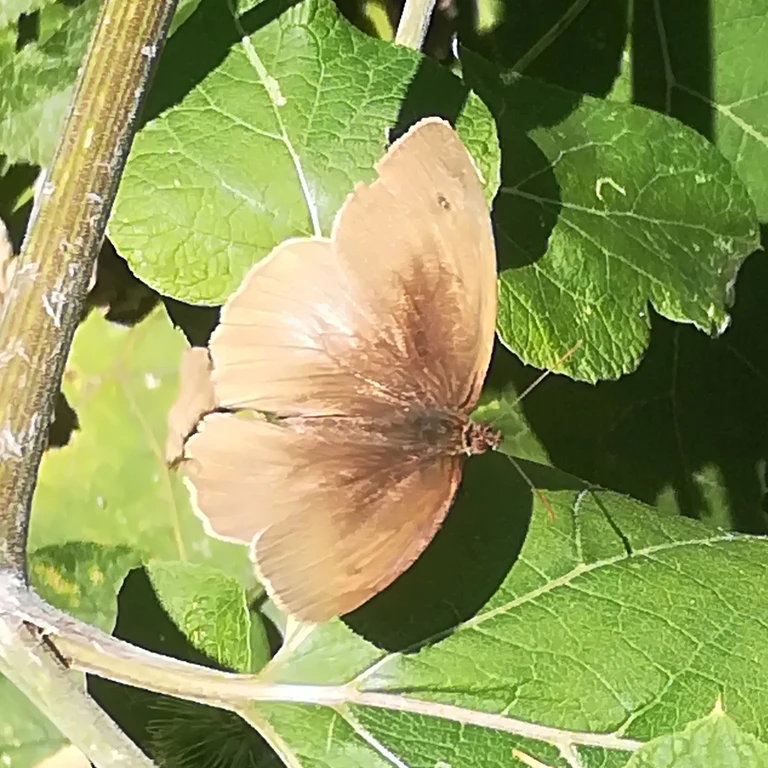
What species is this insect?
Maniola jurtina
